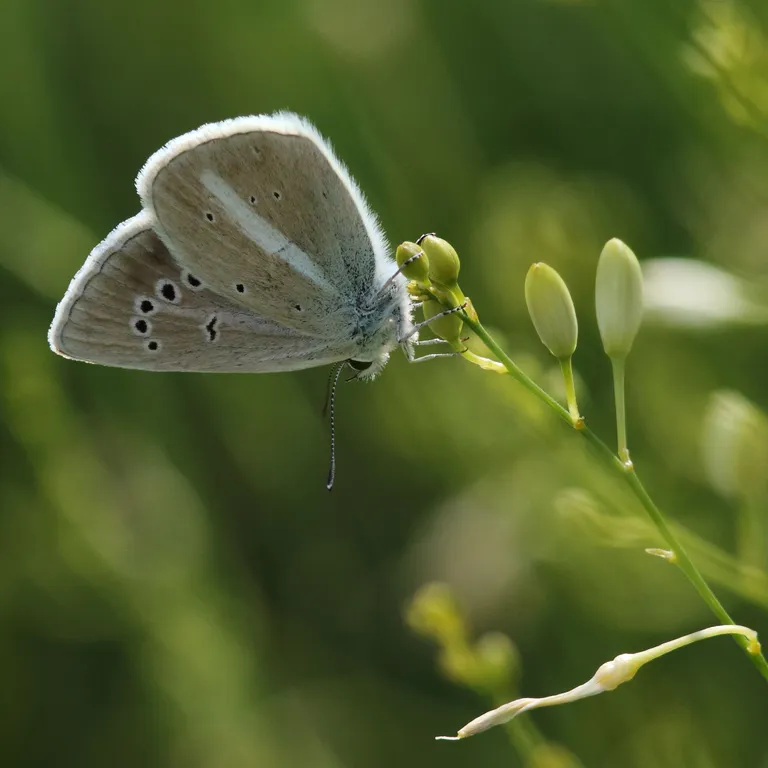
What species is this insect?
Polyommatus damon (also Agrodiaetus damon)
